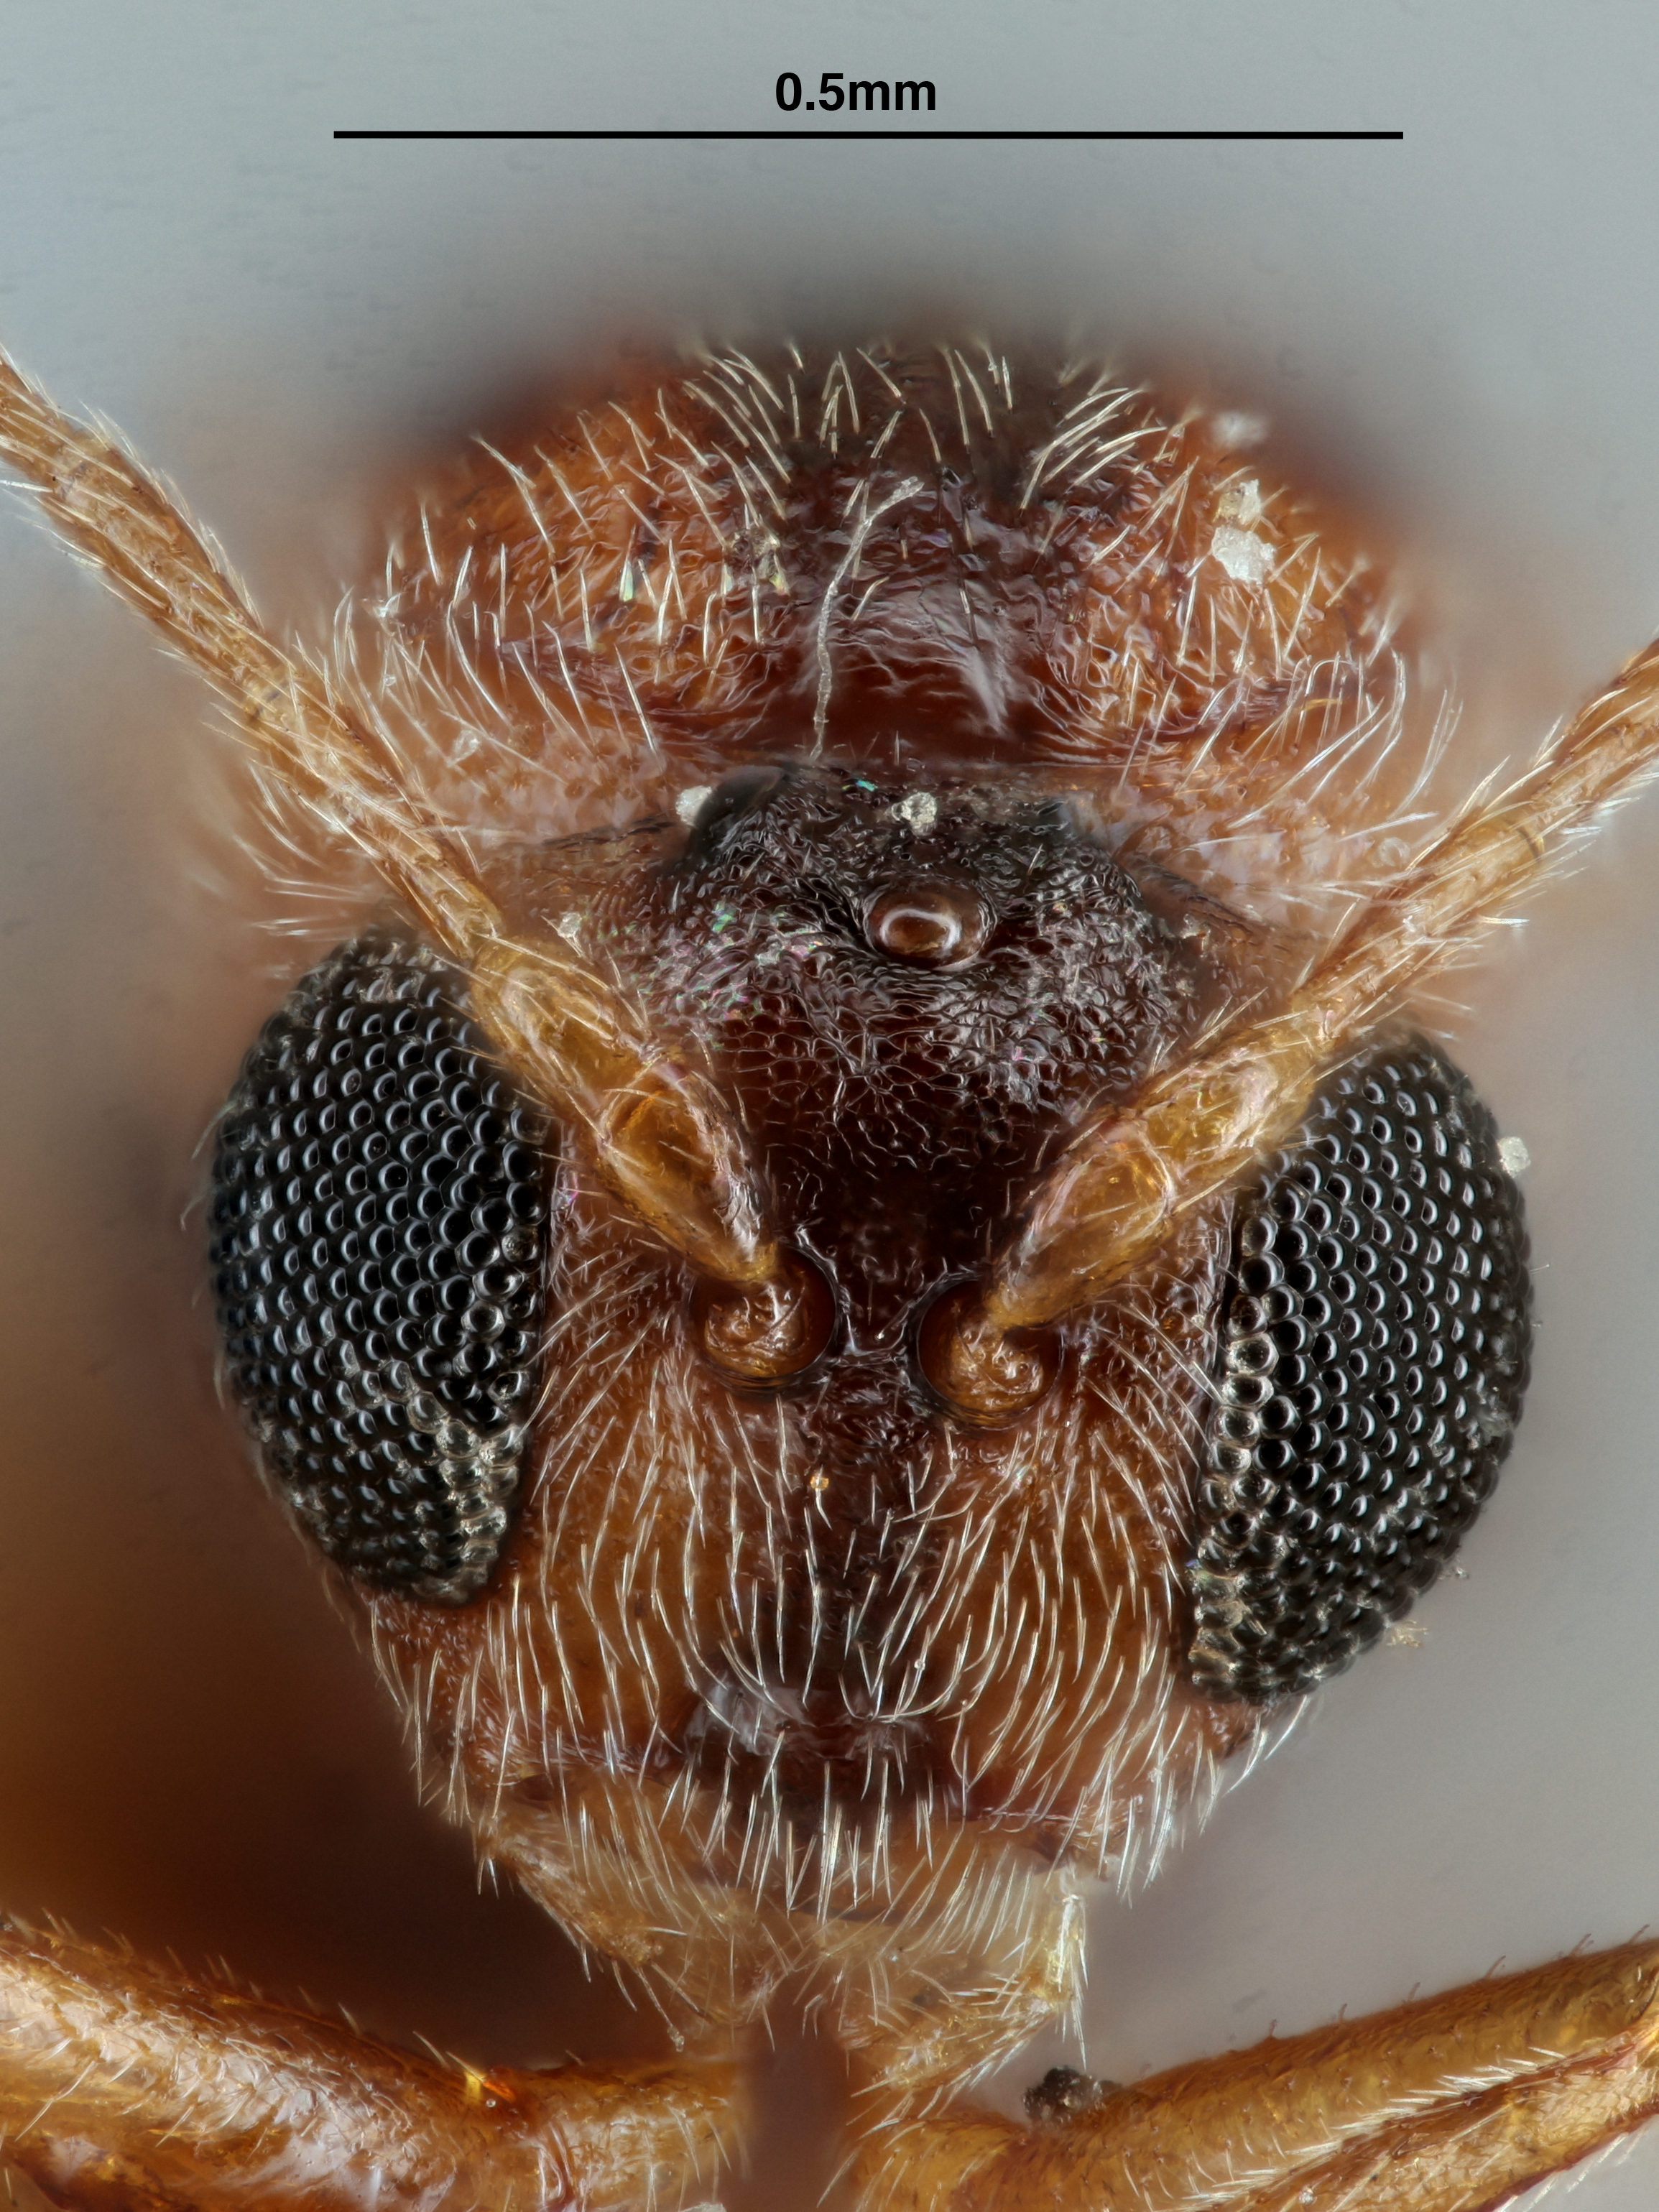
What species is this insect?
Diplolepis sulfurea
